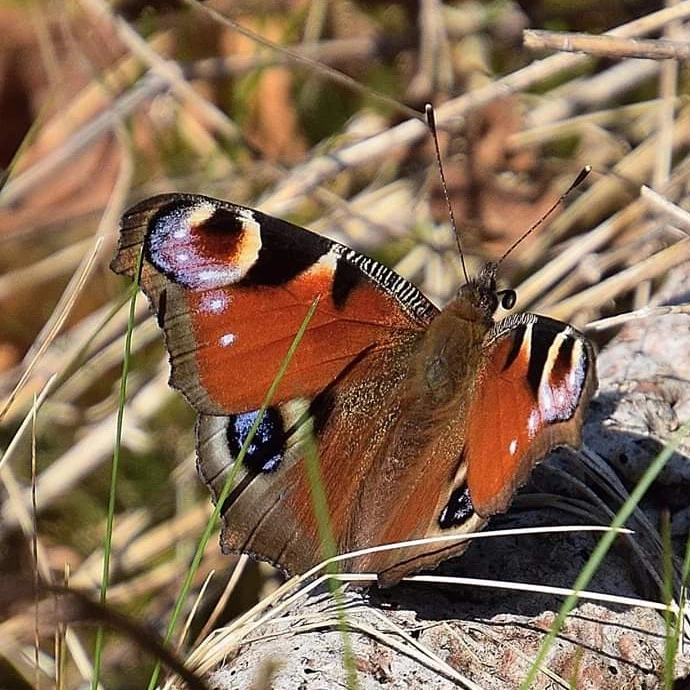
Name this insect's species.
Aglais io
